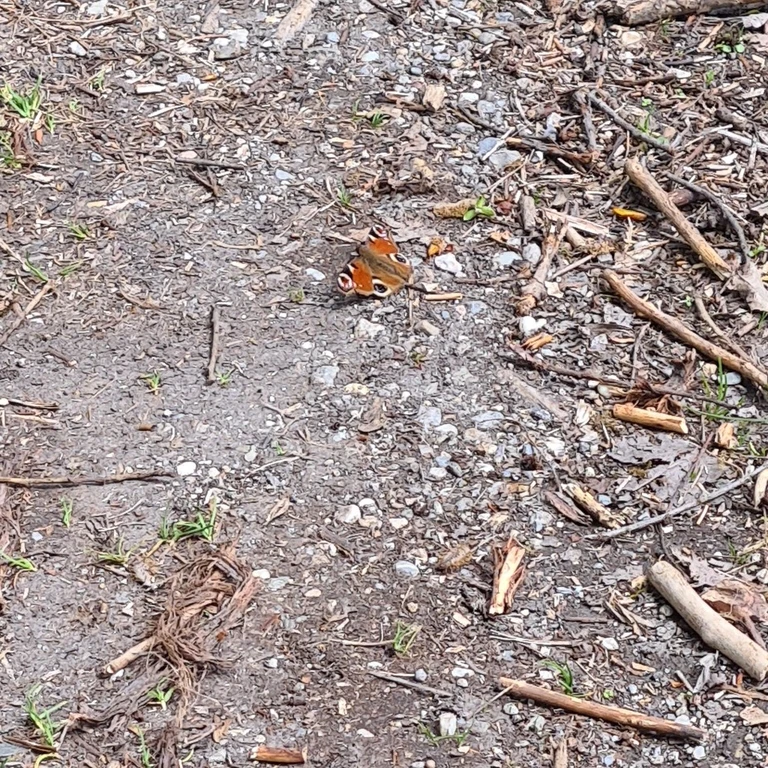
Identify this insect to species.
Aglais io
